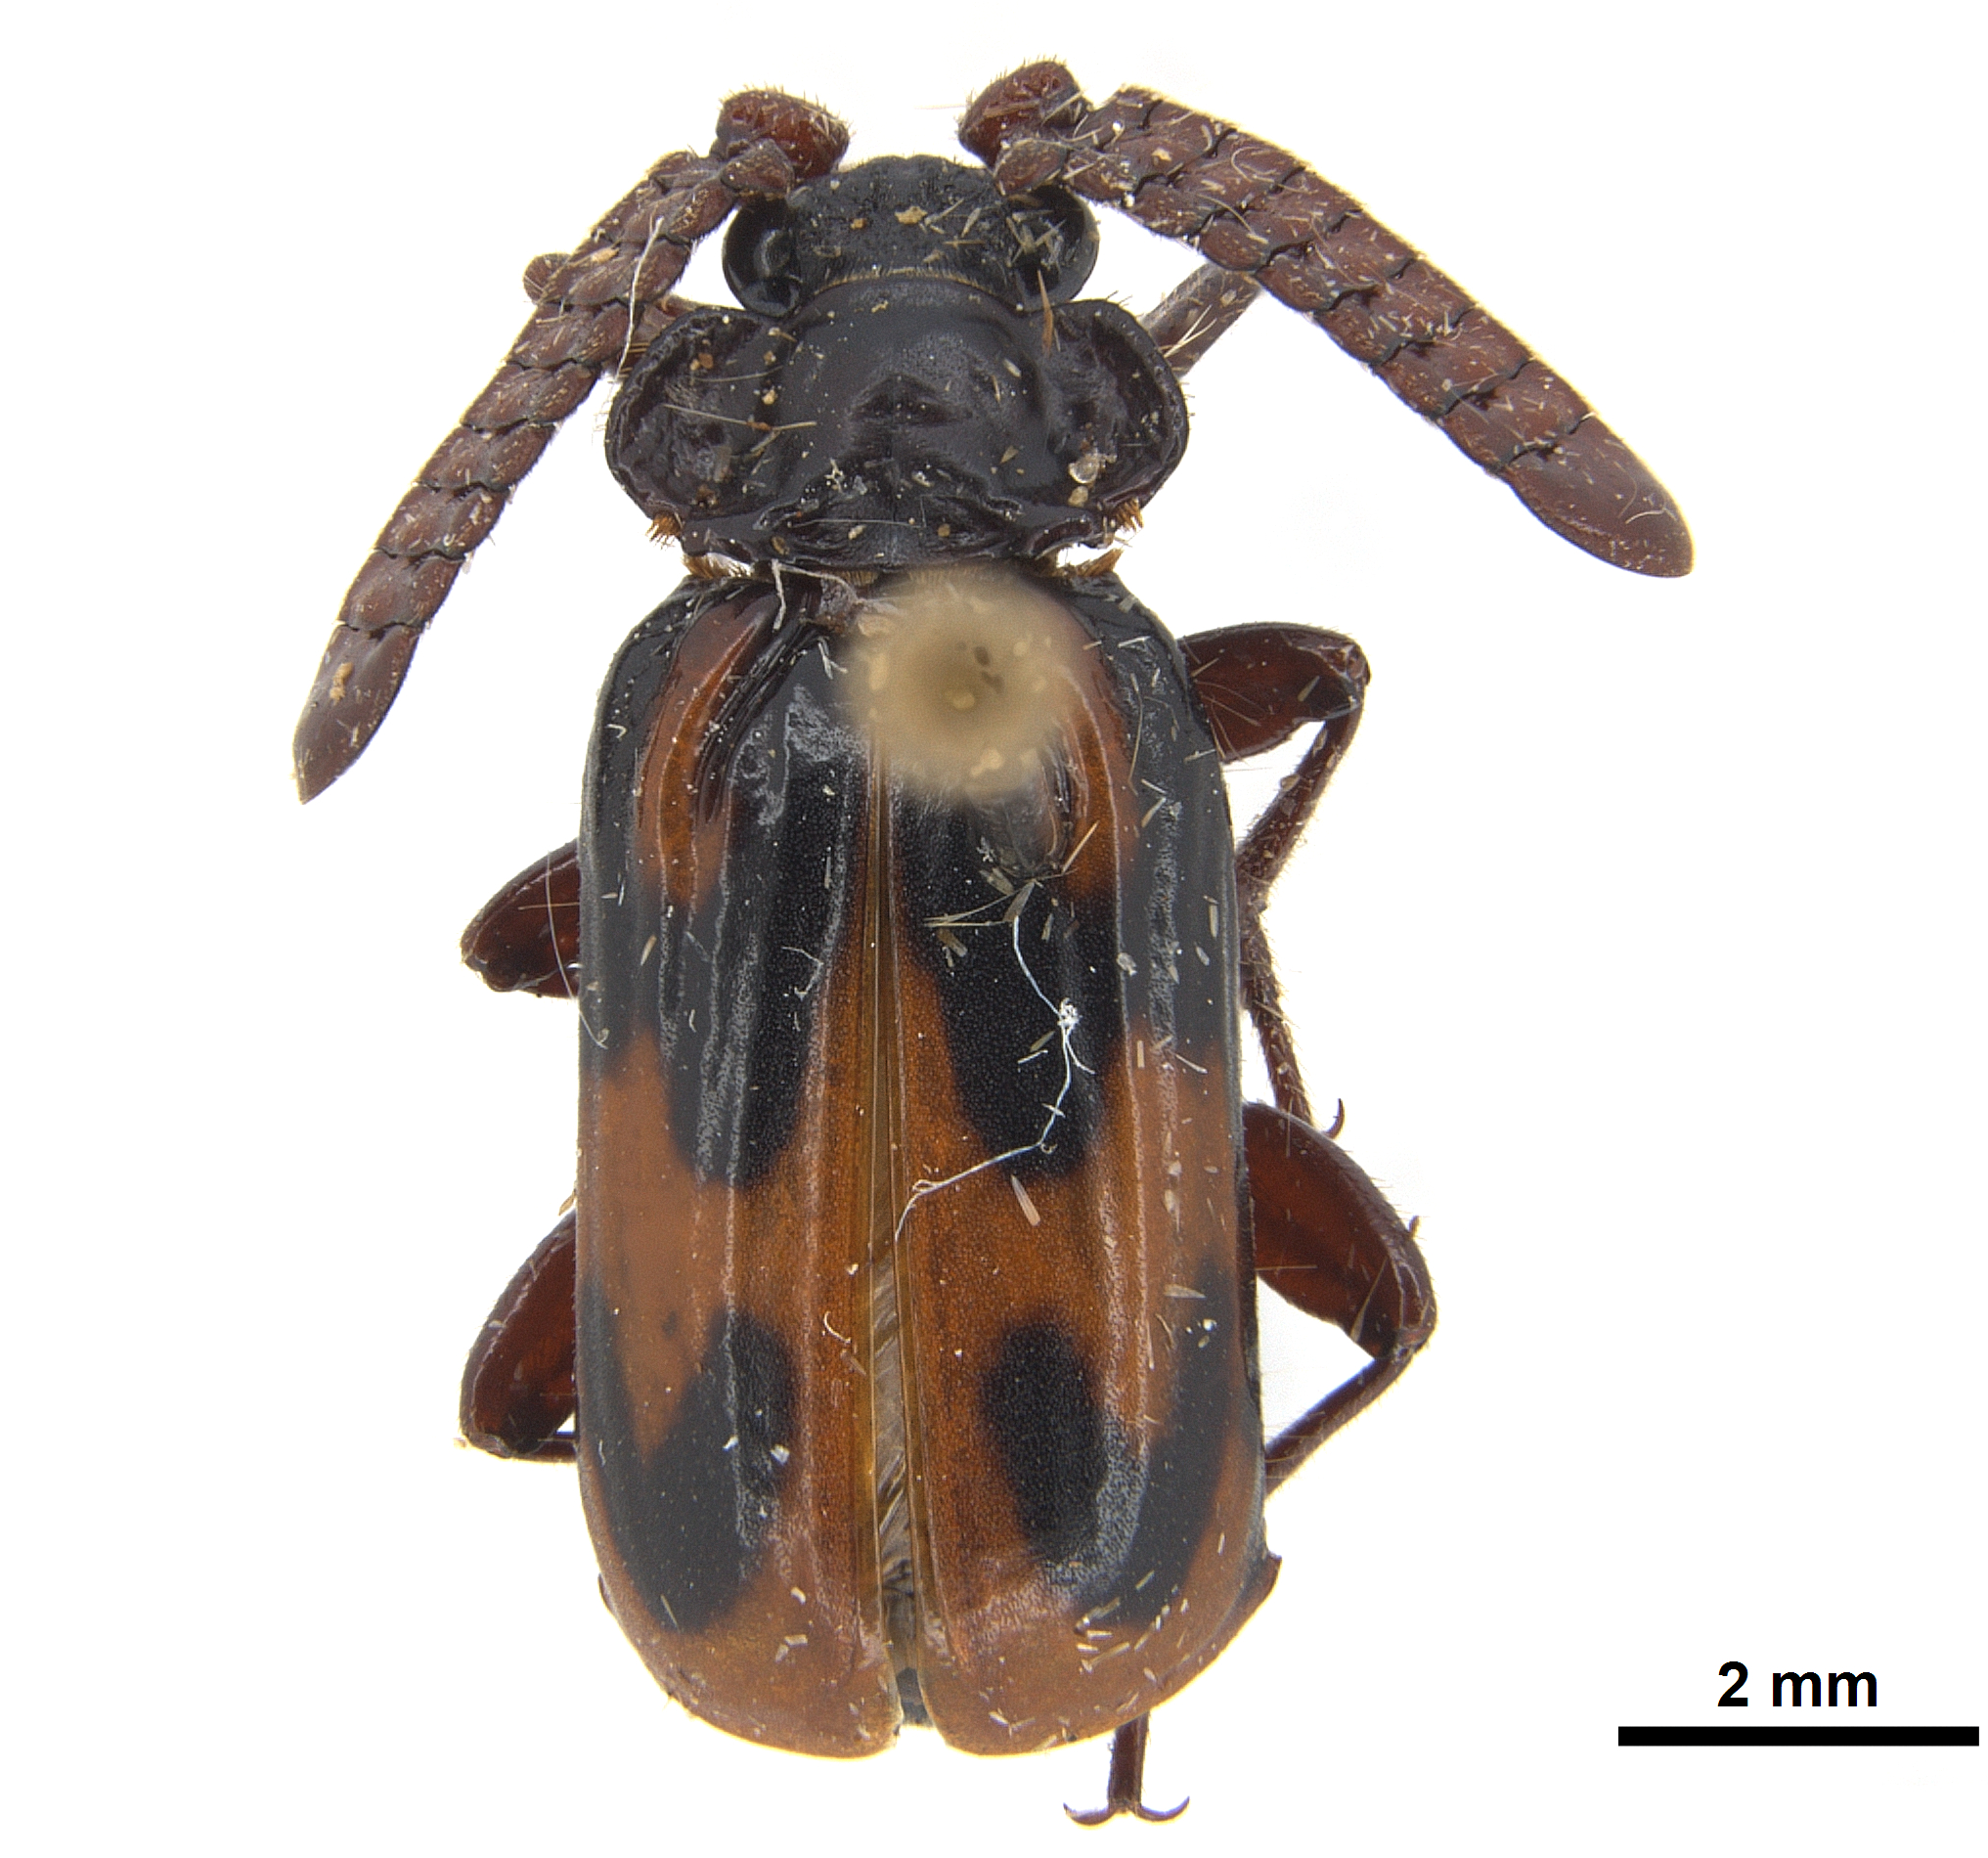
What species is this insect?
Heteropaussus taprobanensis (also Pleuropterus taprobanensis)
